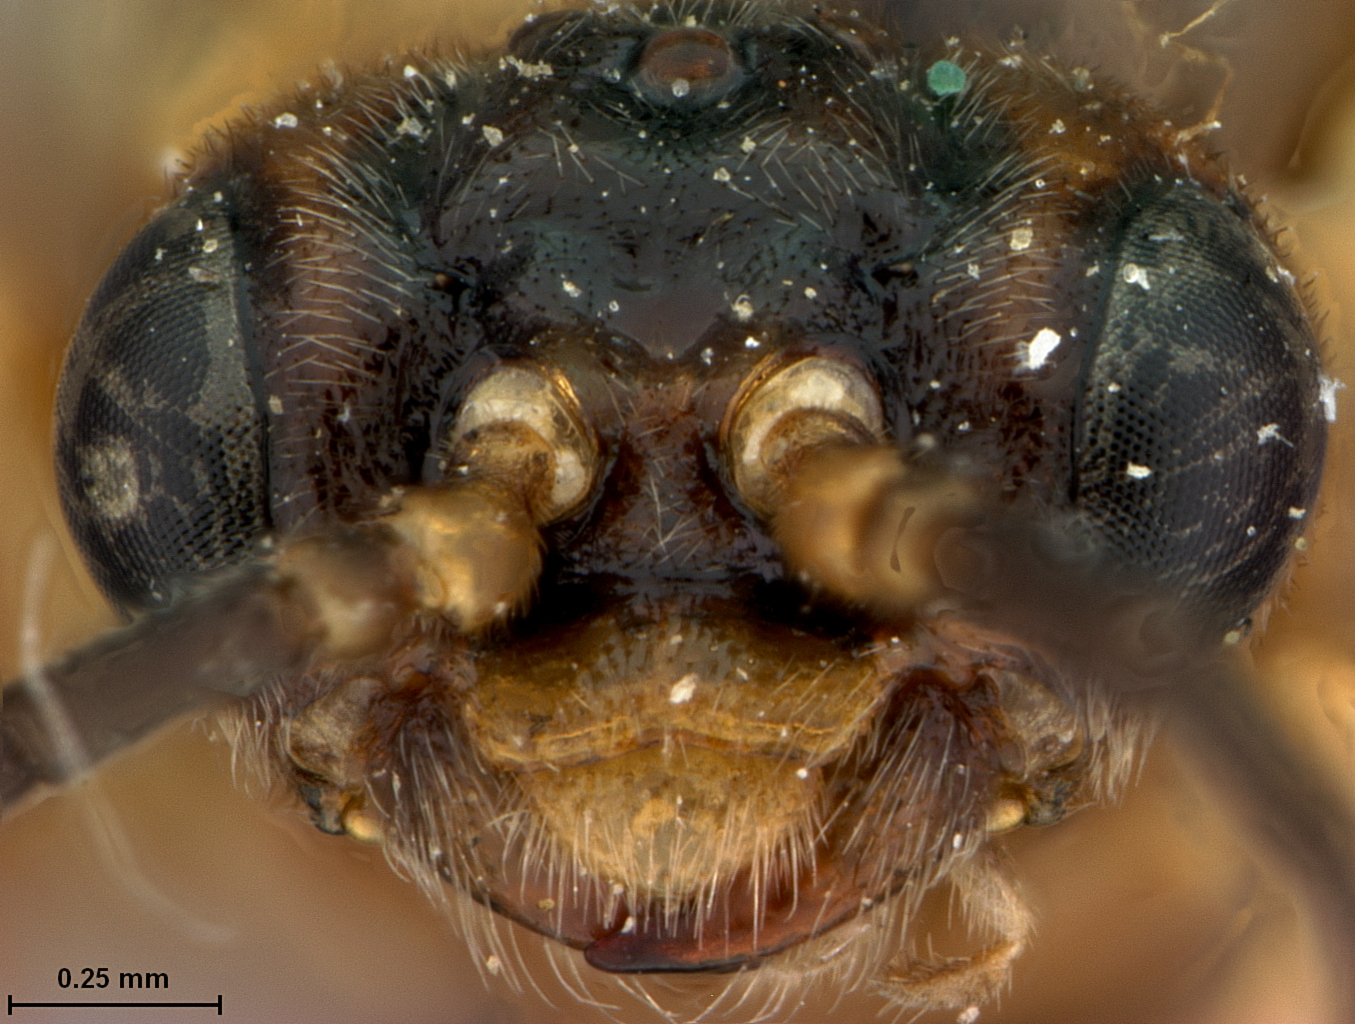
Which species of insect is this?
Lycaota sissipes
